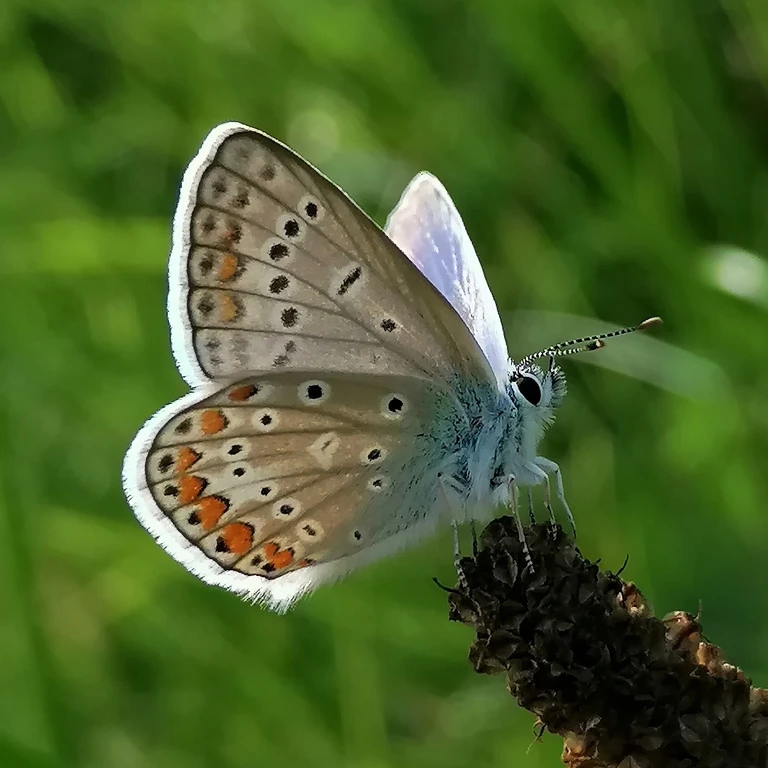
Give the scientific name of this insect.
Polyommatus icarus
